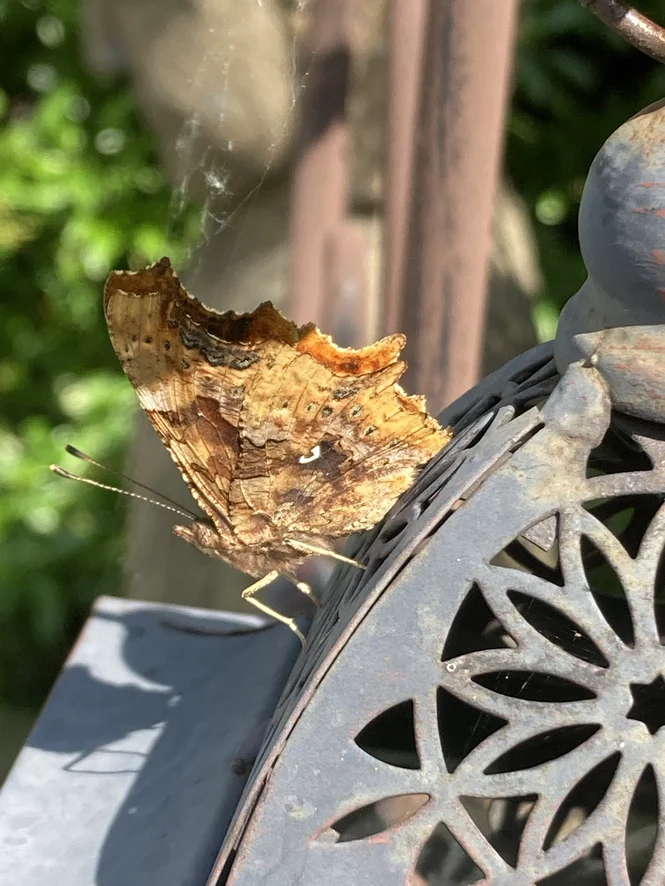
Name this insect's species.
Polygonia c-album
